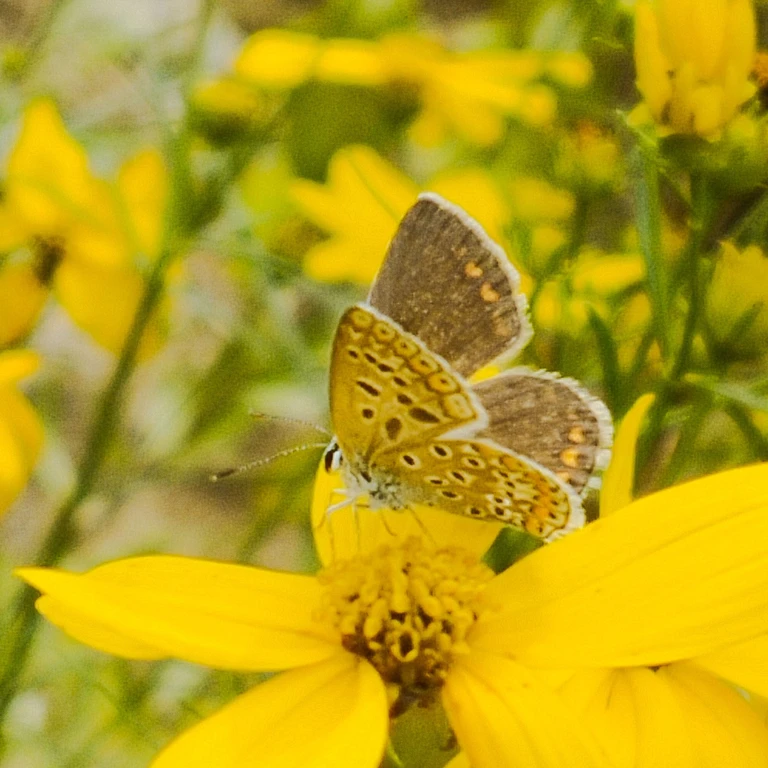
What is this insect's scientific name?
Polyommatus icarus
